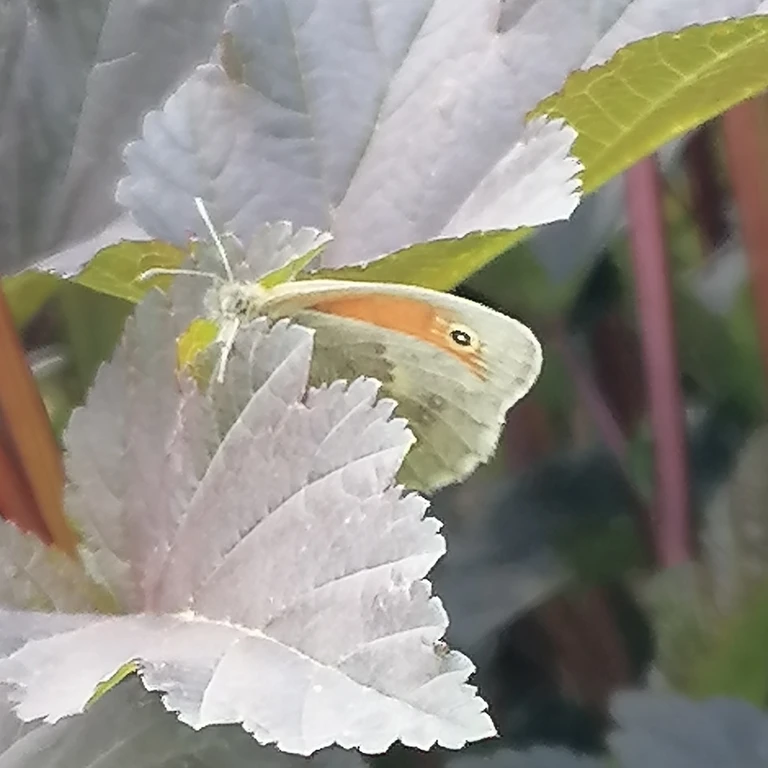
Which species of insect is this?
Coenonympha pamphilus
